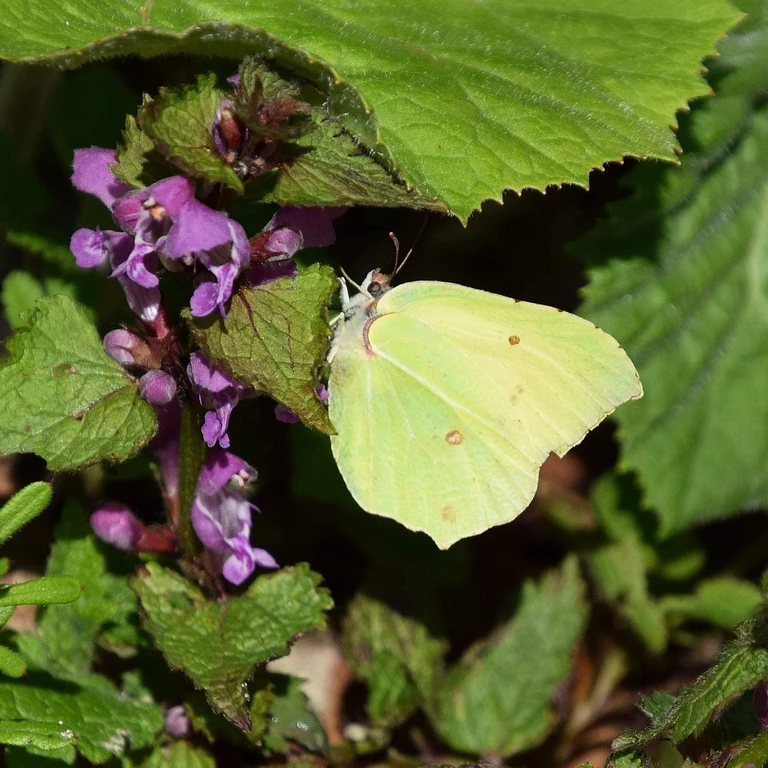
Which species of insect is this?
Gonepteryx rhamni
